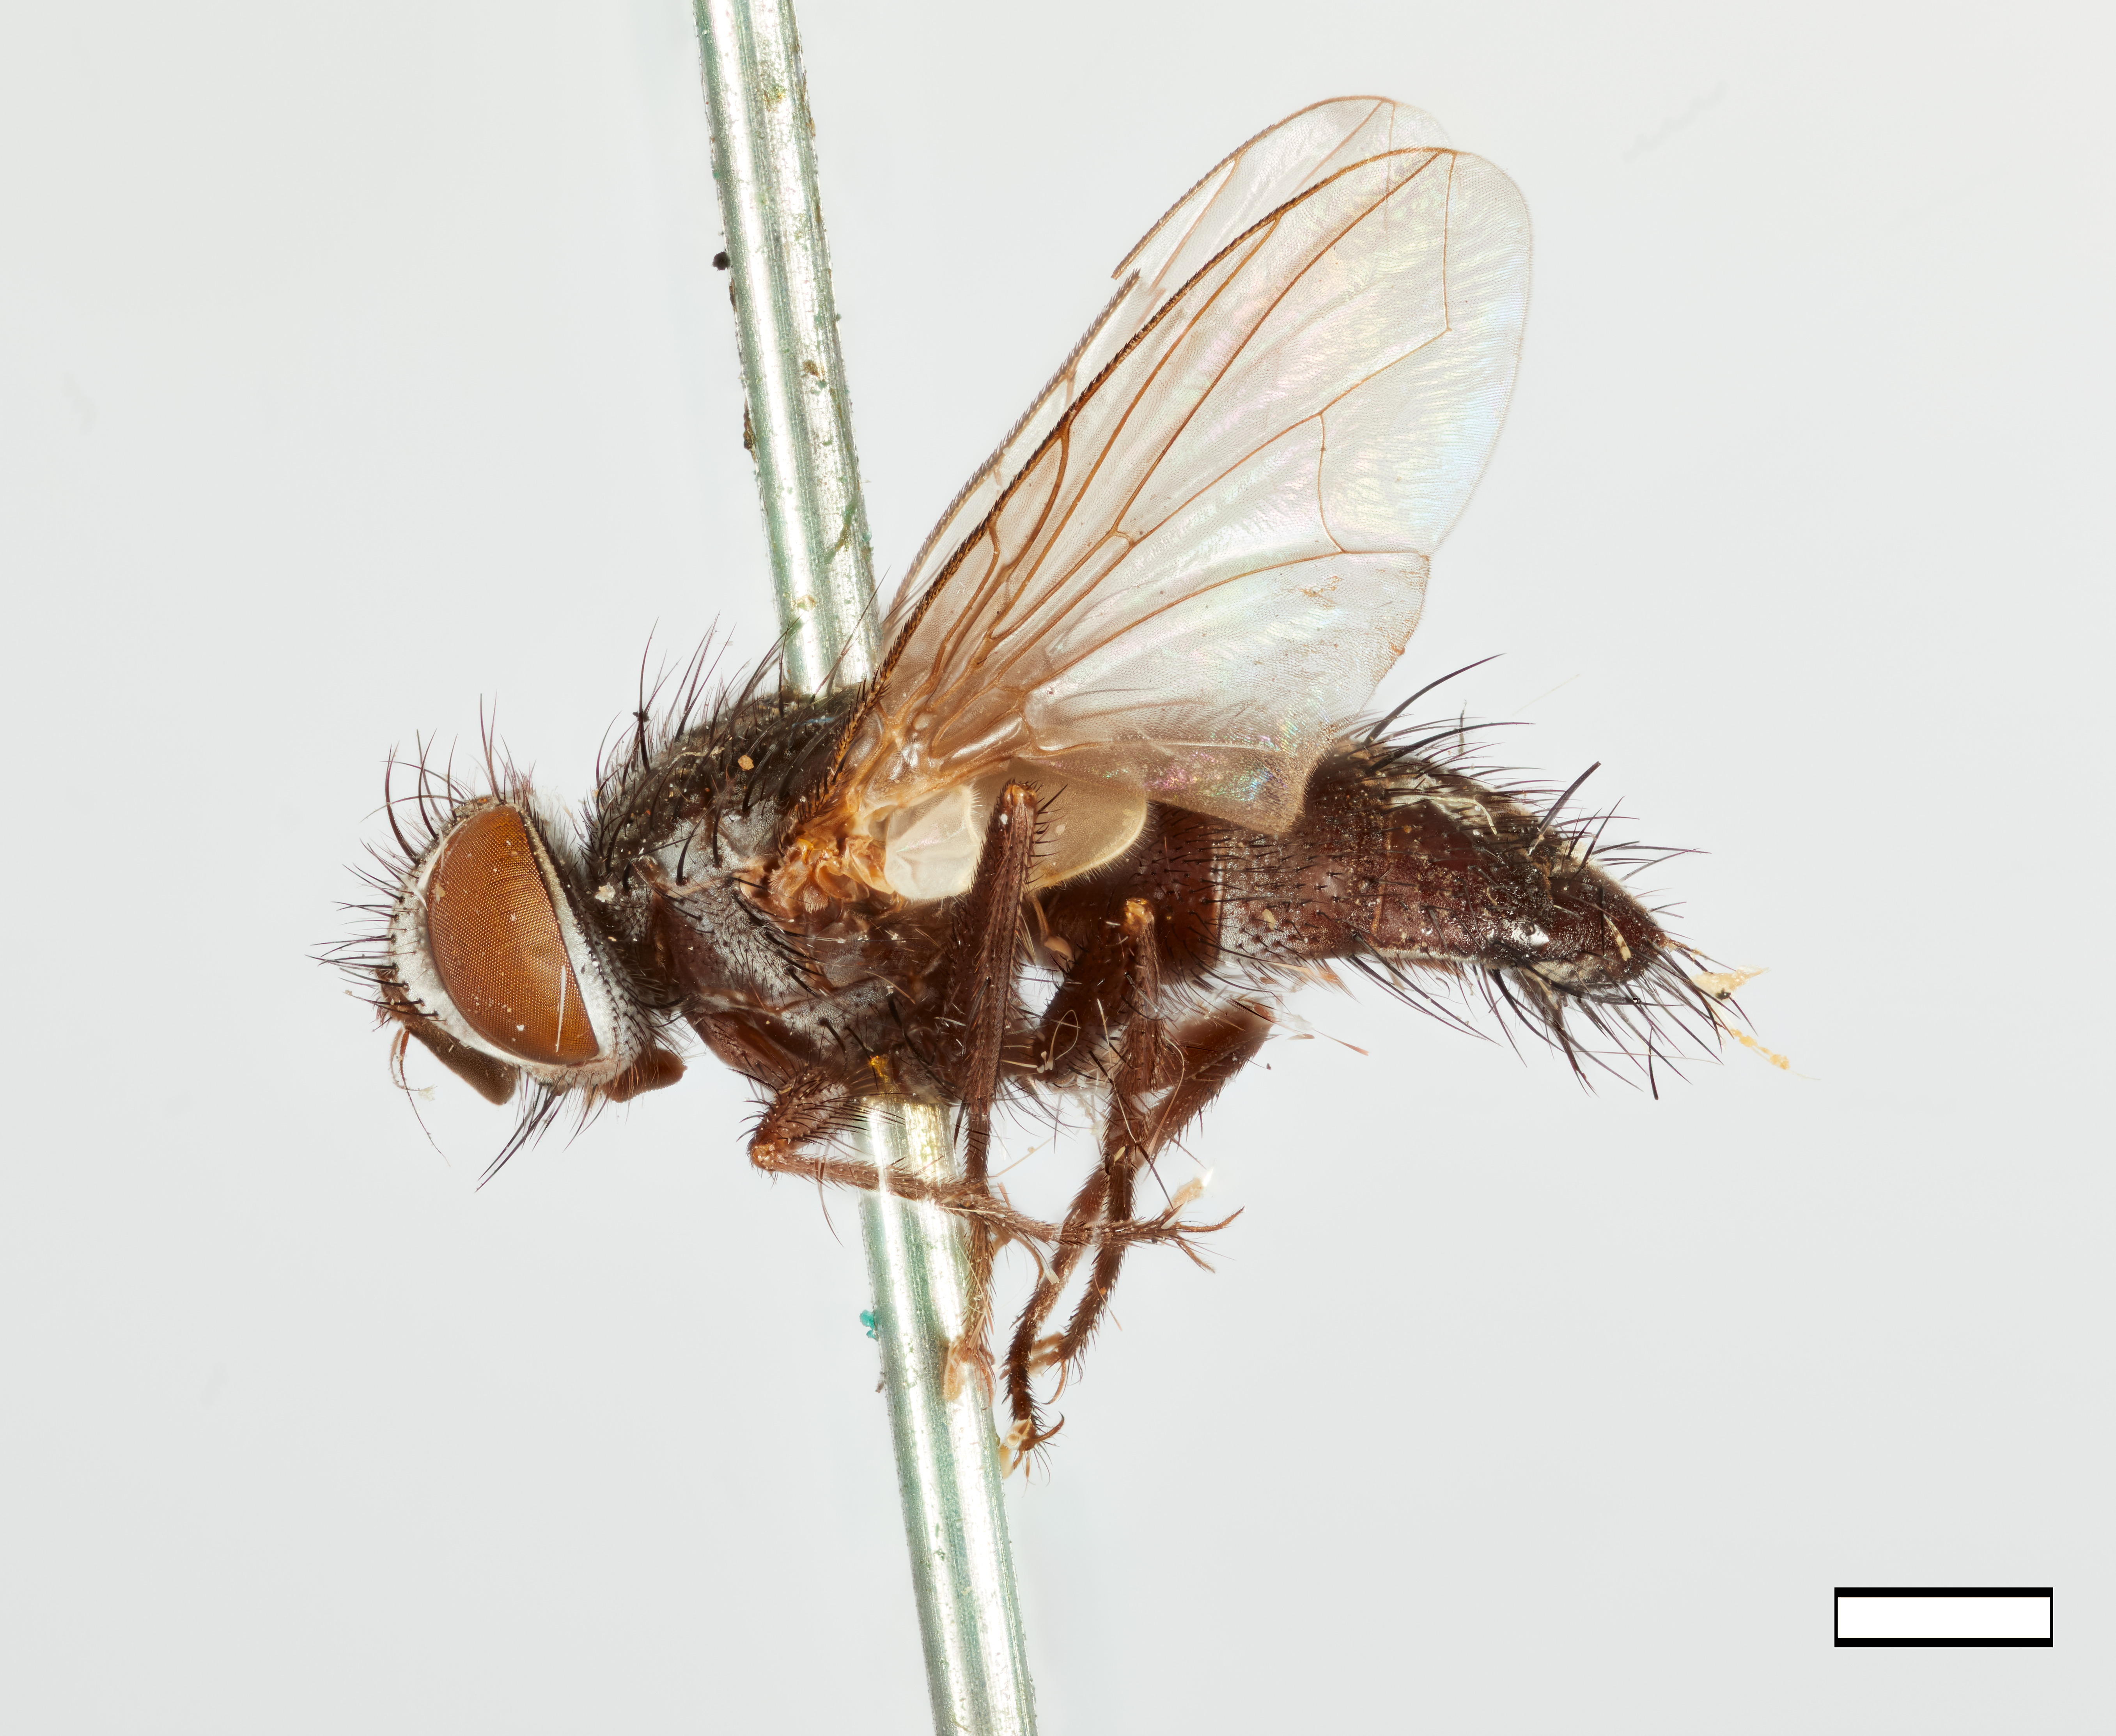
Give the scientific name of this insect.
Sturmia austrina
